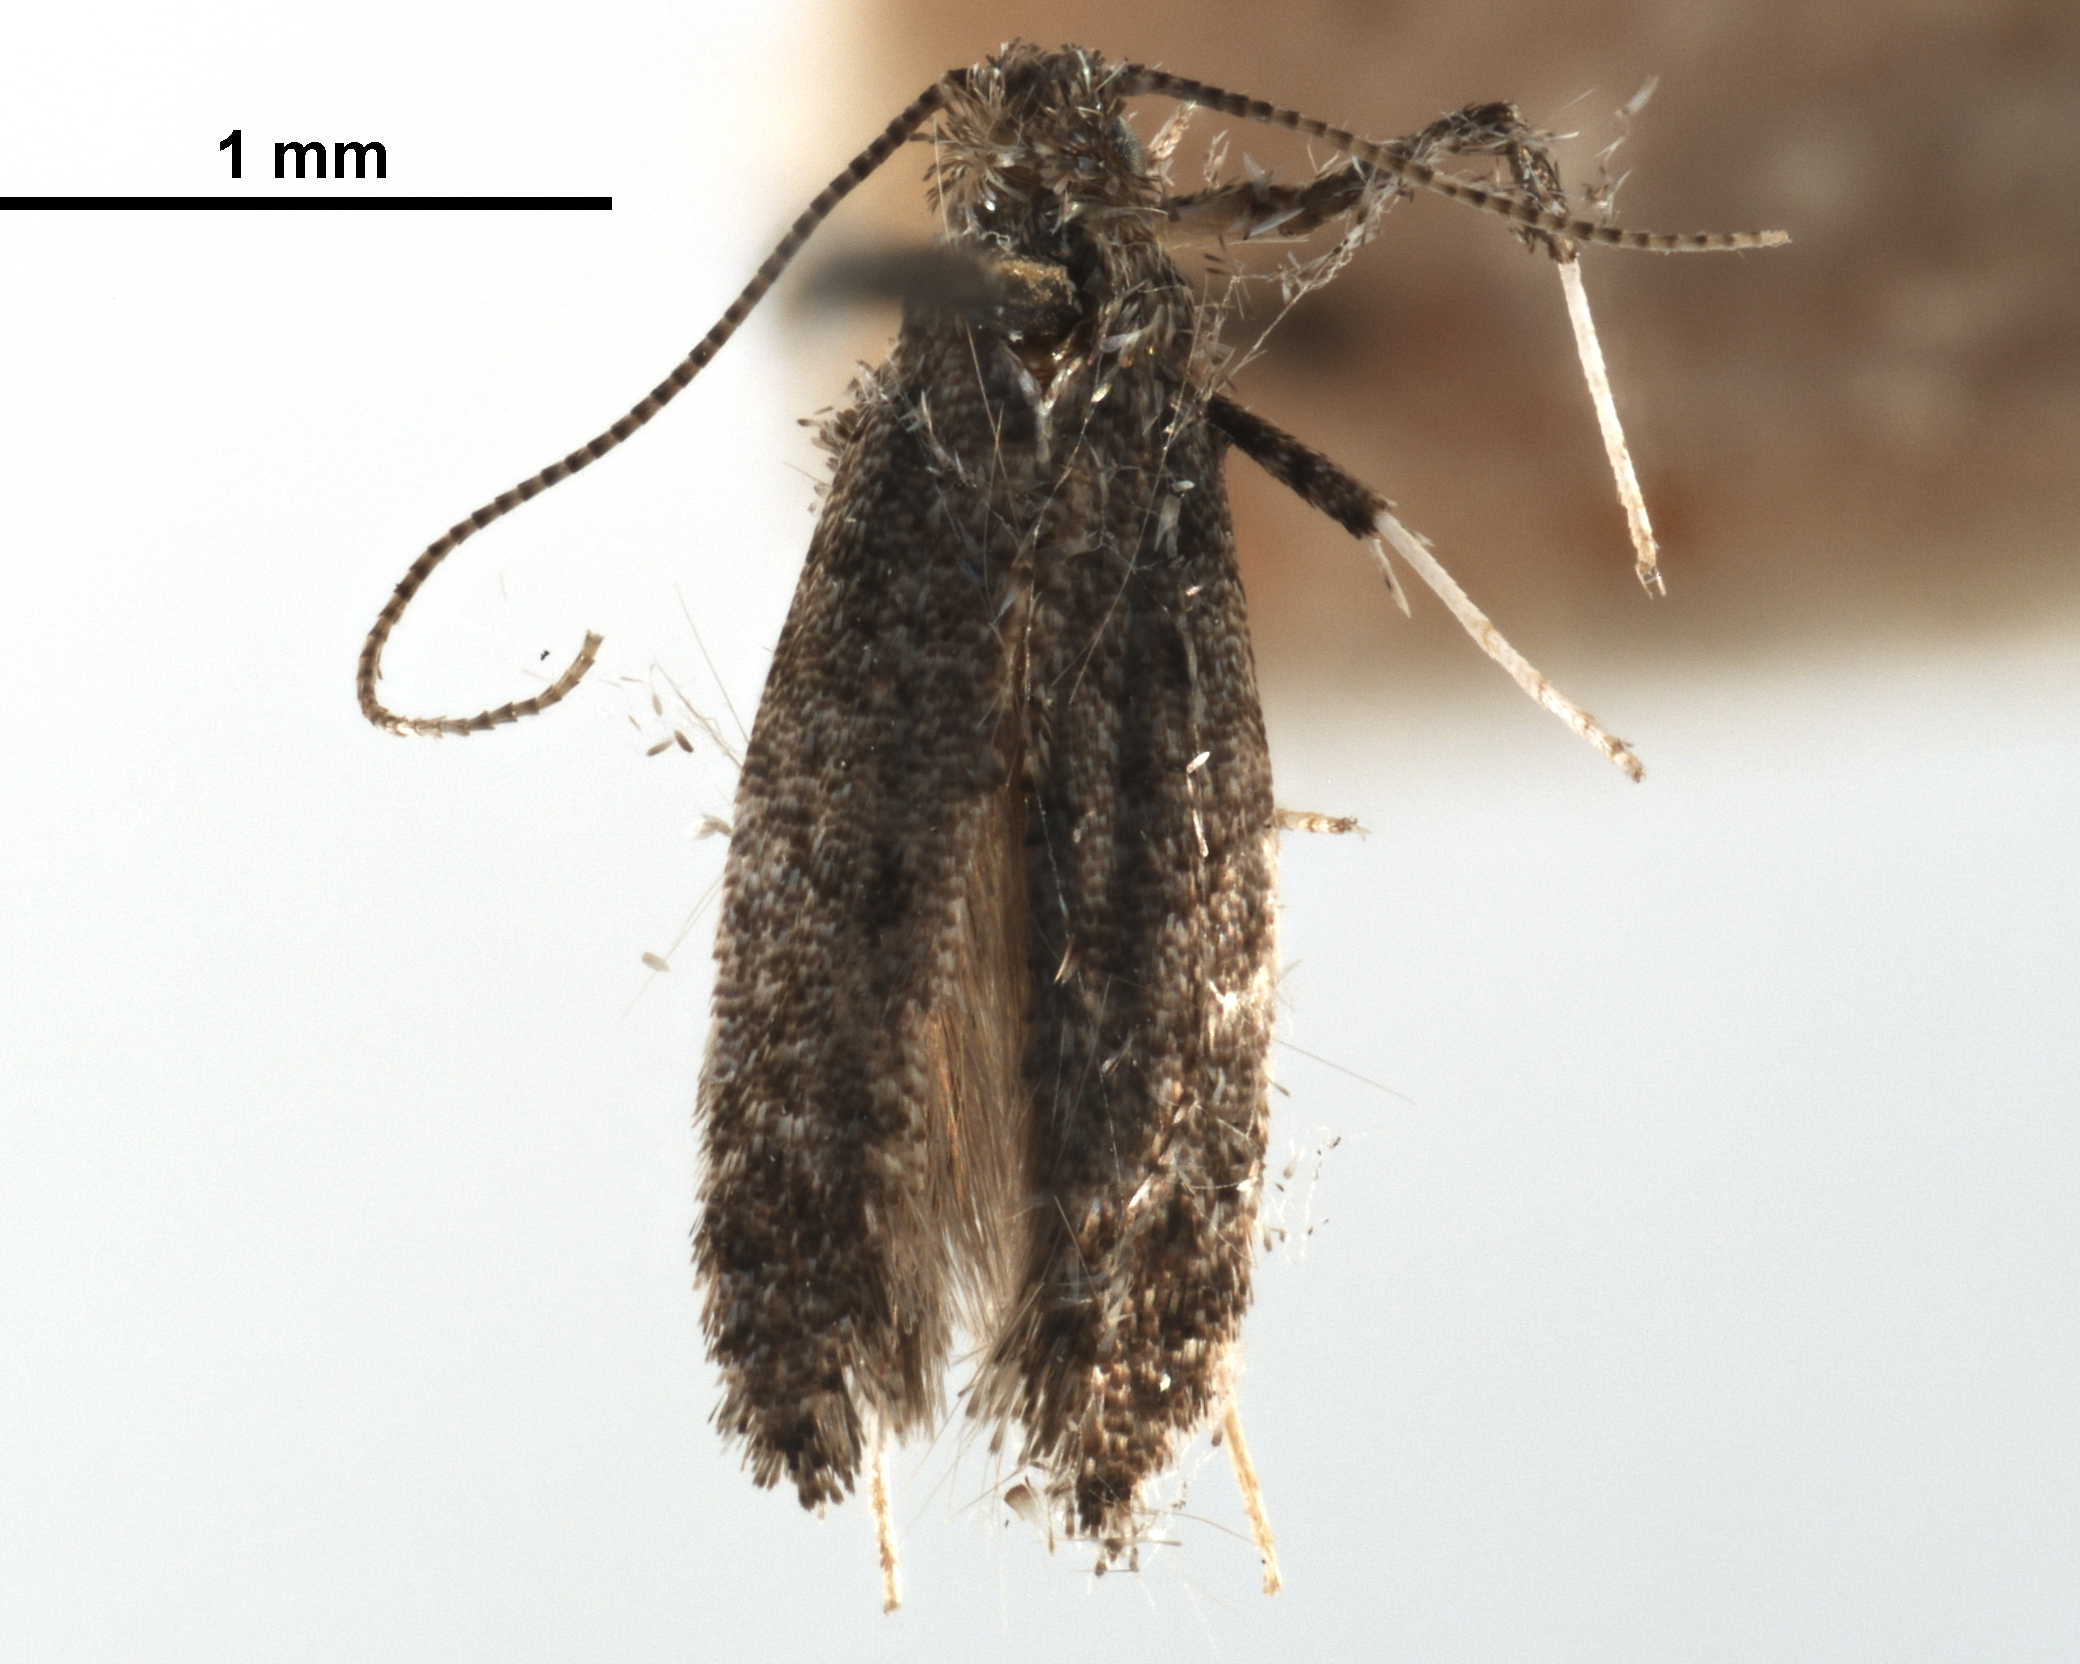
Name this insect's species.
Parornix festinella
